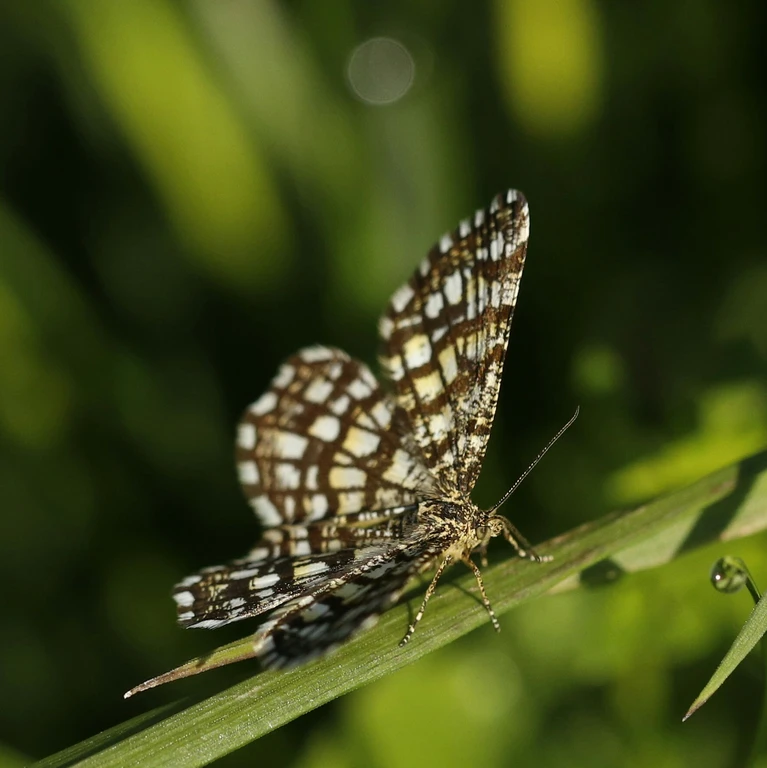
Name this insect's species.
Chiasmia clathrata
